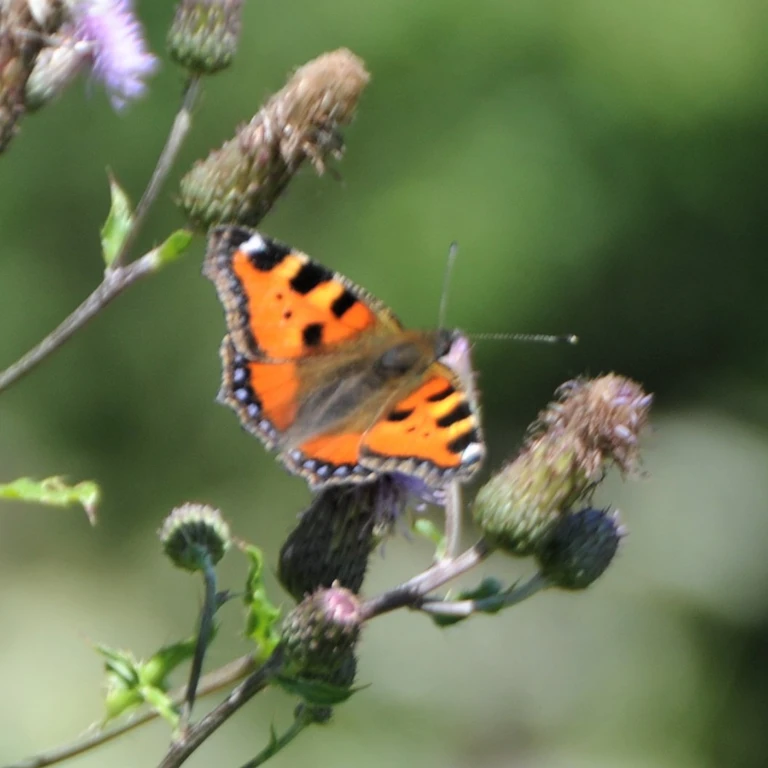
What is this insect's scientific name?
Aglais urticae
